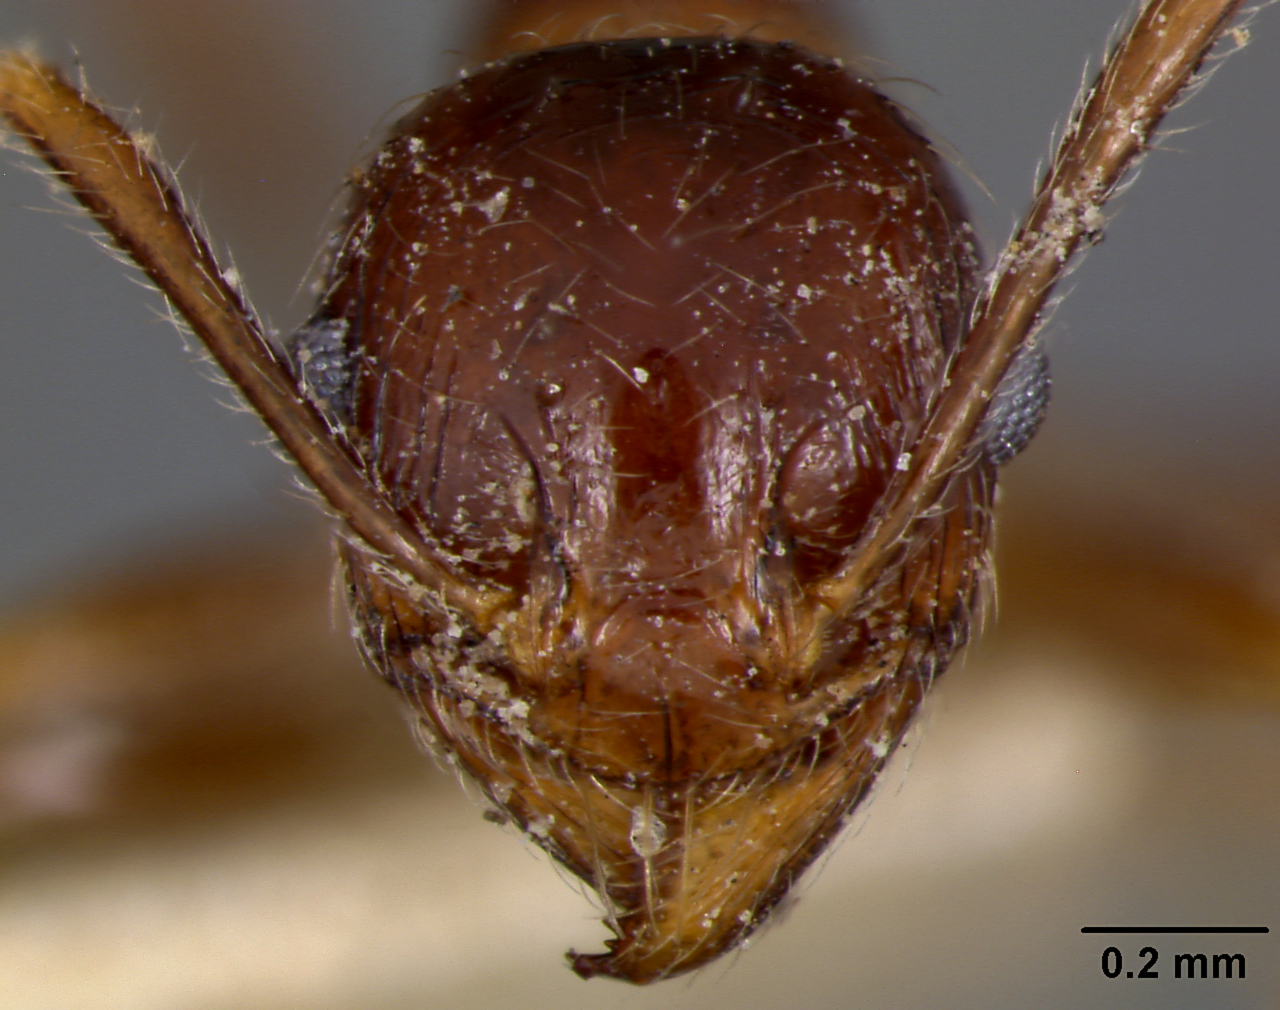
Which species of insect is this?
Pheidole saxicola
